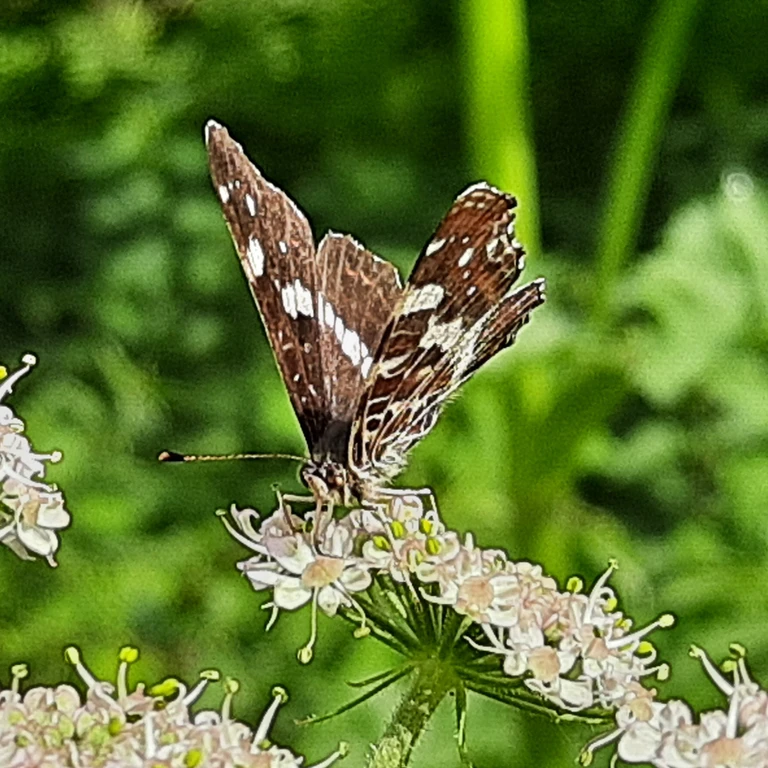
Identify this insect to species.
Araschnia levana
